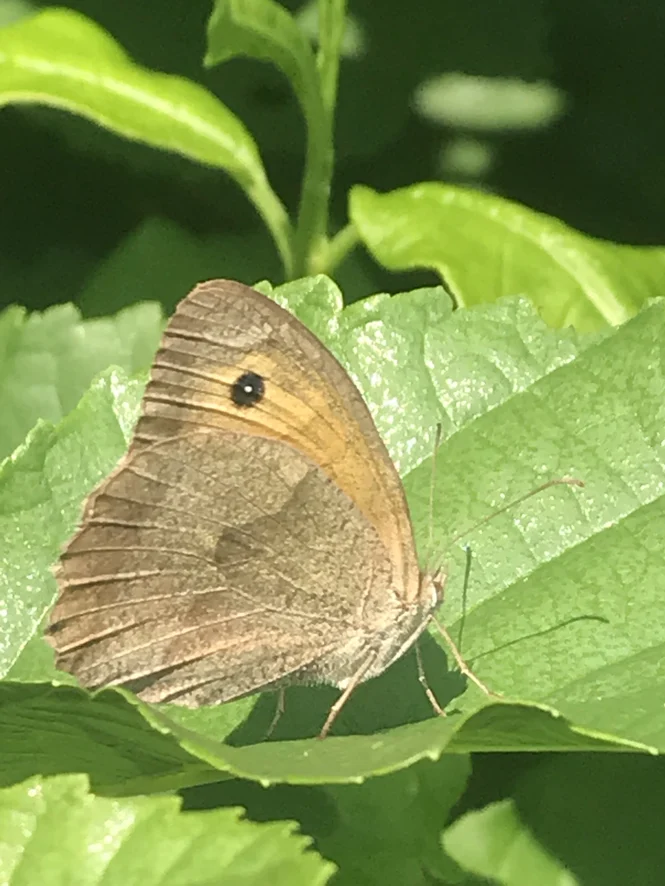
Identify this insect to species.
Maniola jurtina
